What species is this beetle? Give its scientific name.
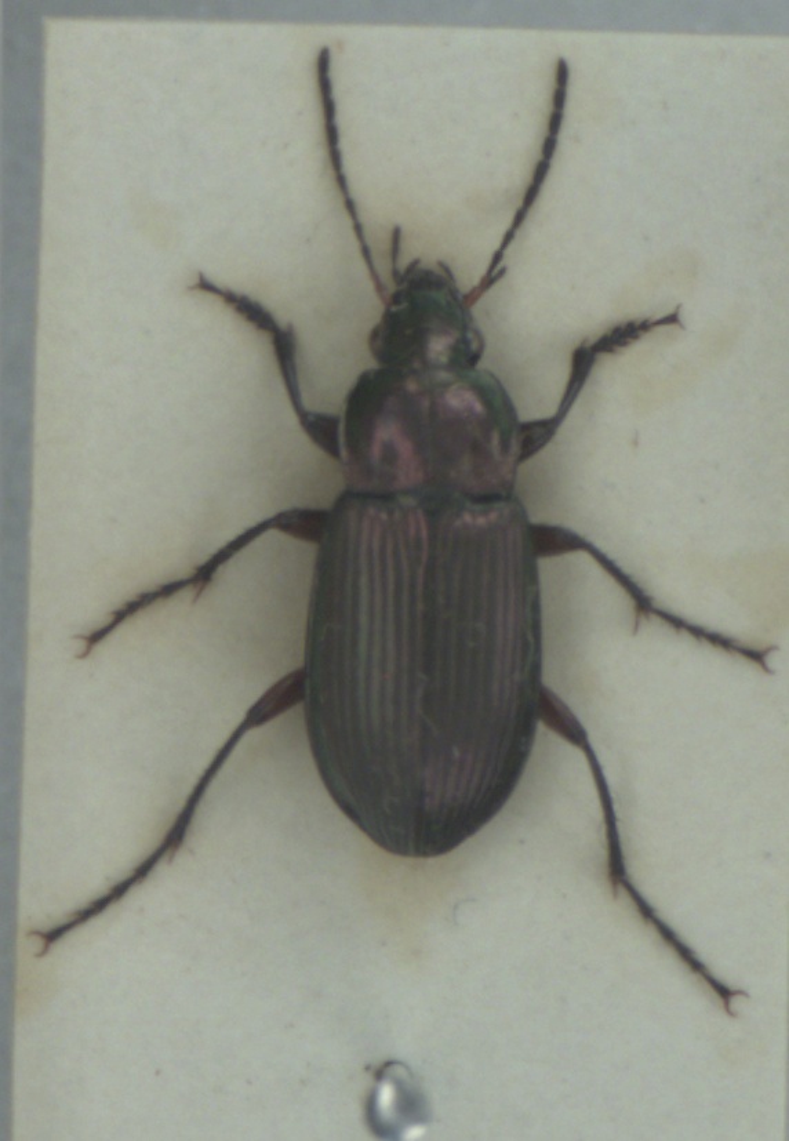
Poecilus cupreus
